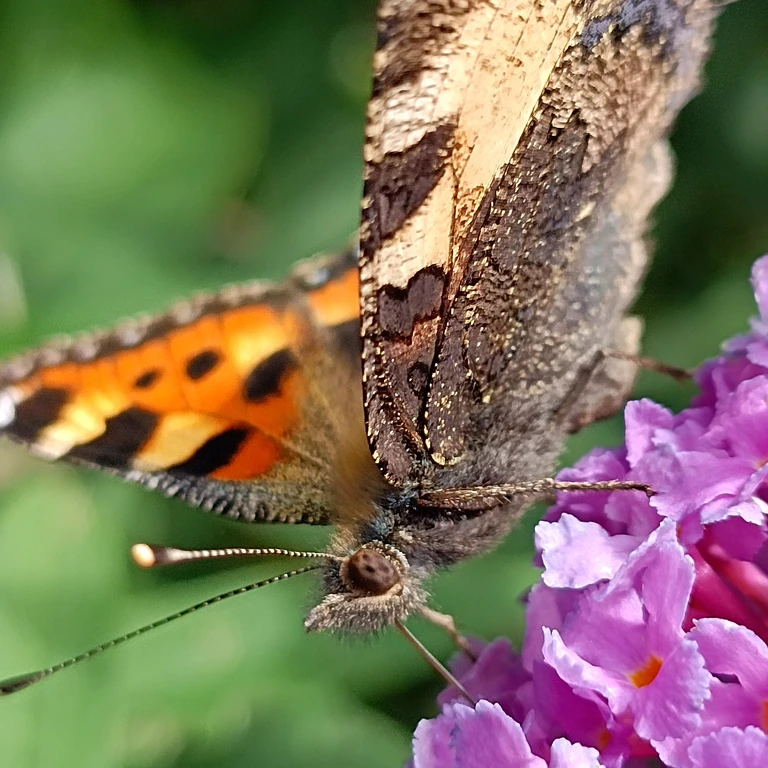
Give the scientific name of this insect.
Aglais urticae
